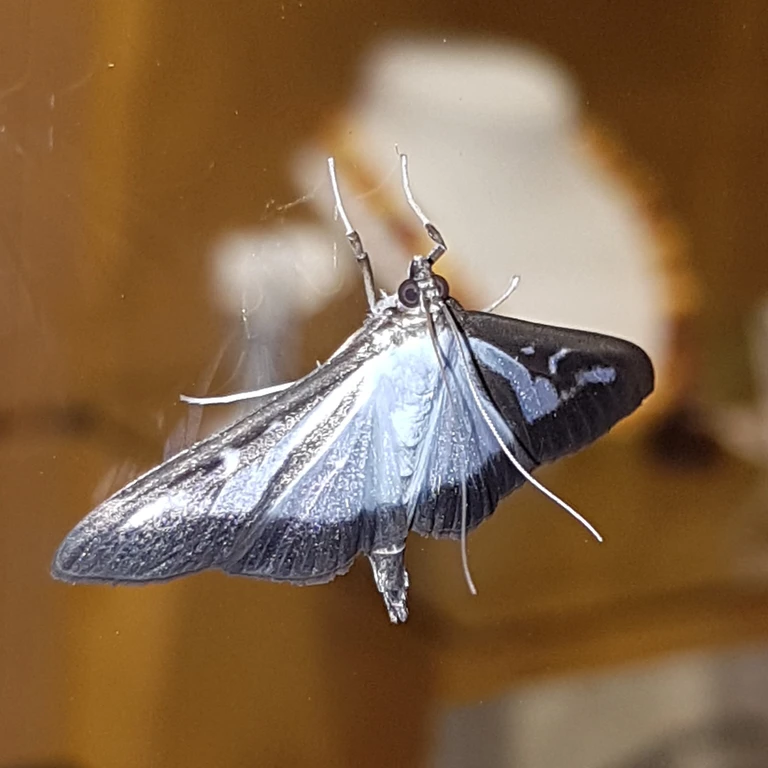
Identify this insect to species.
Cydalima perspectalis
